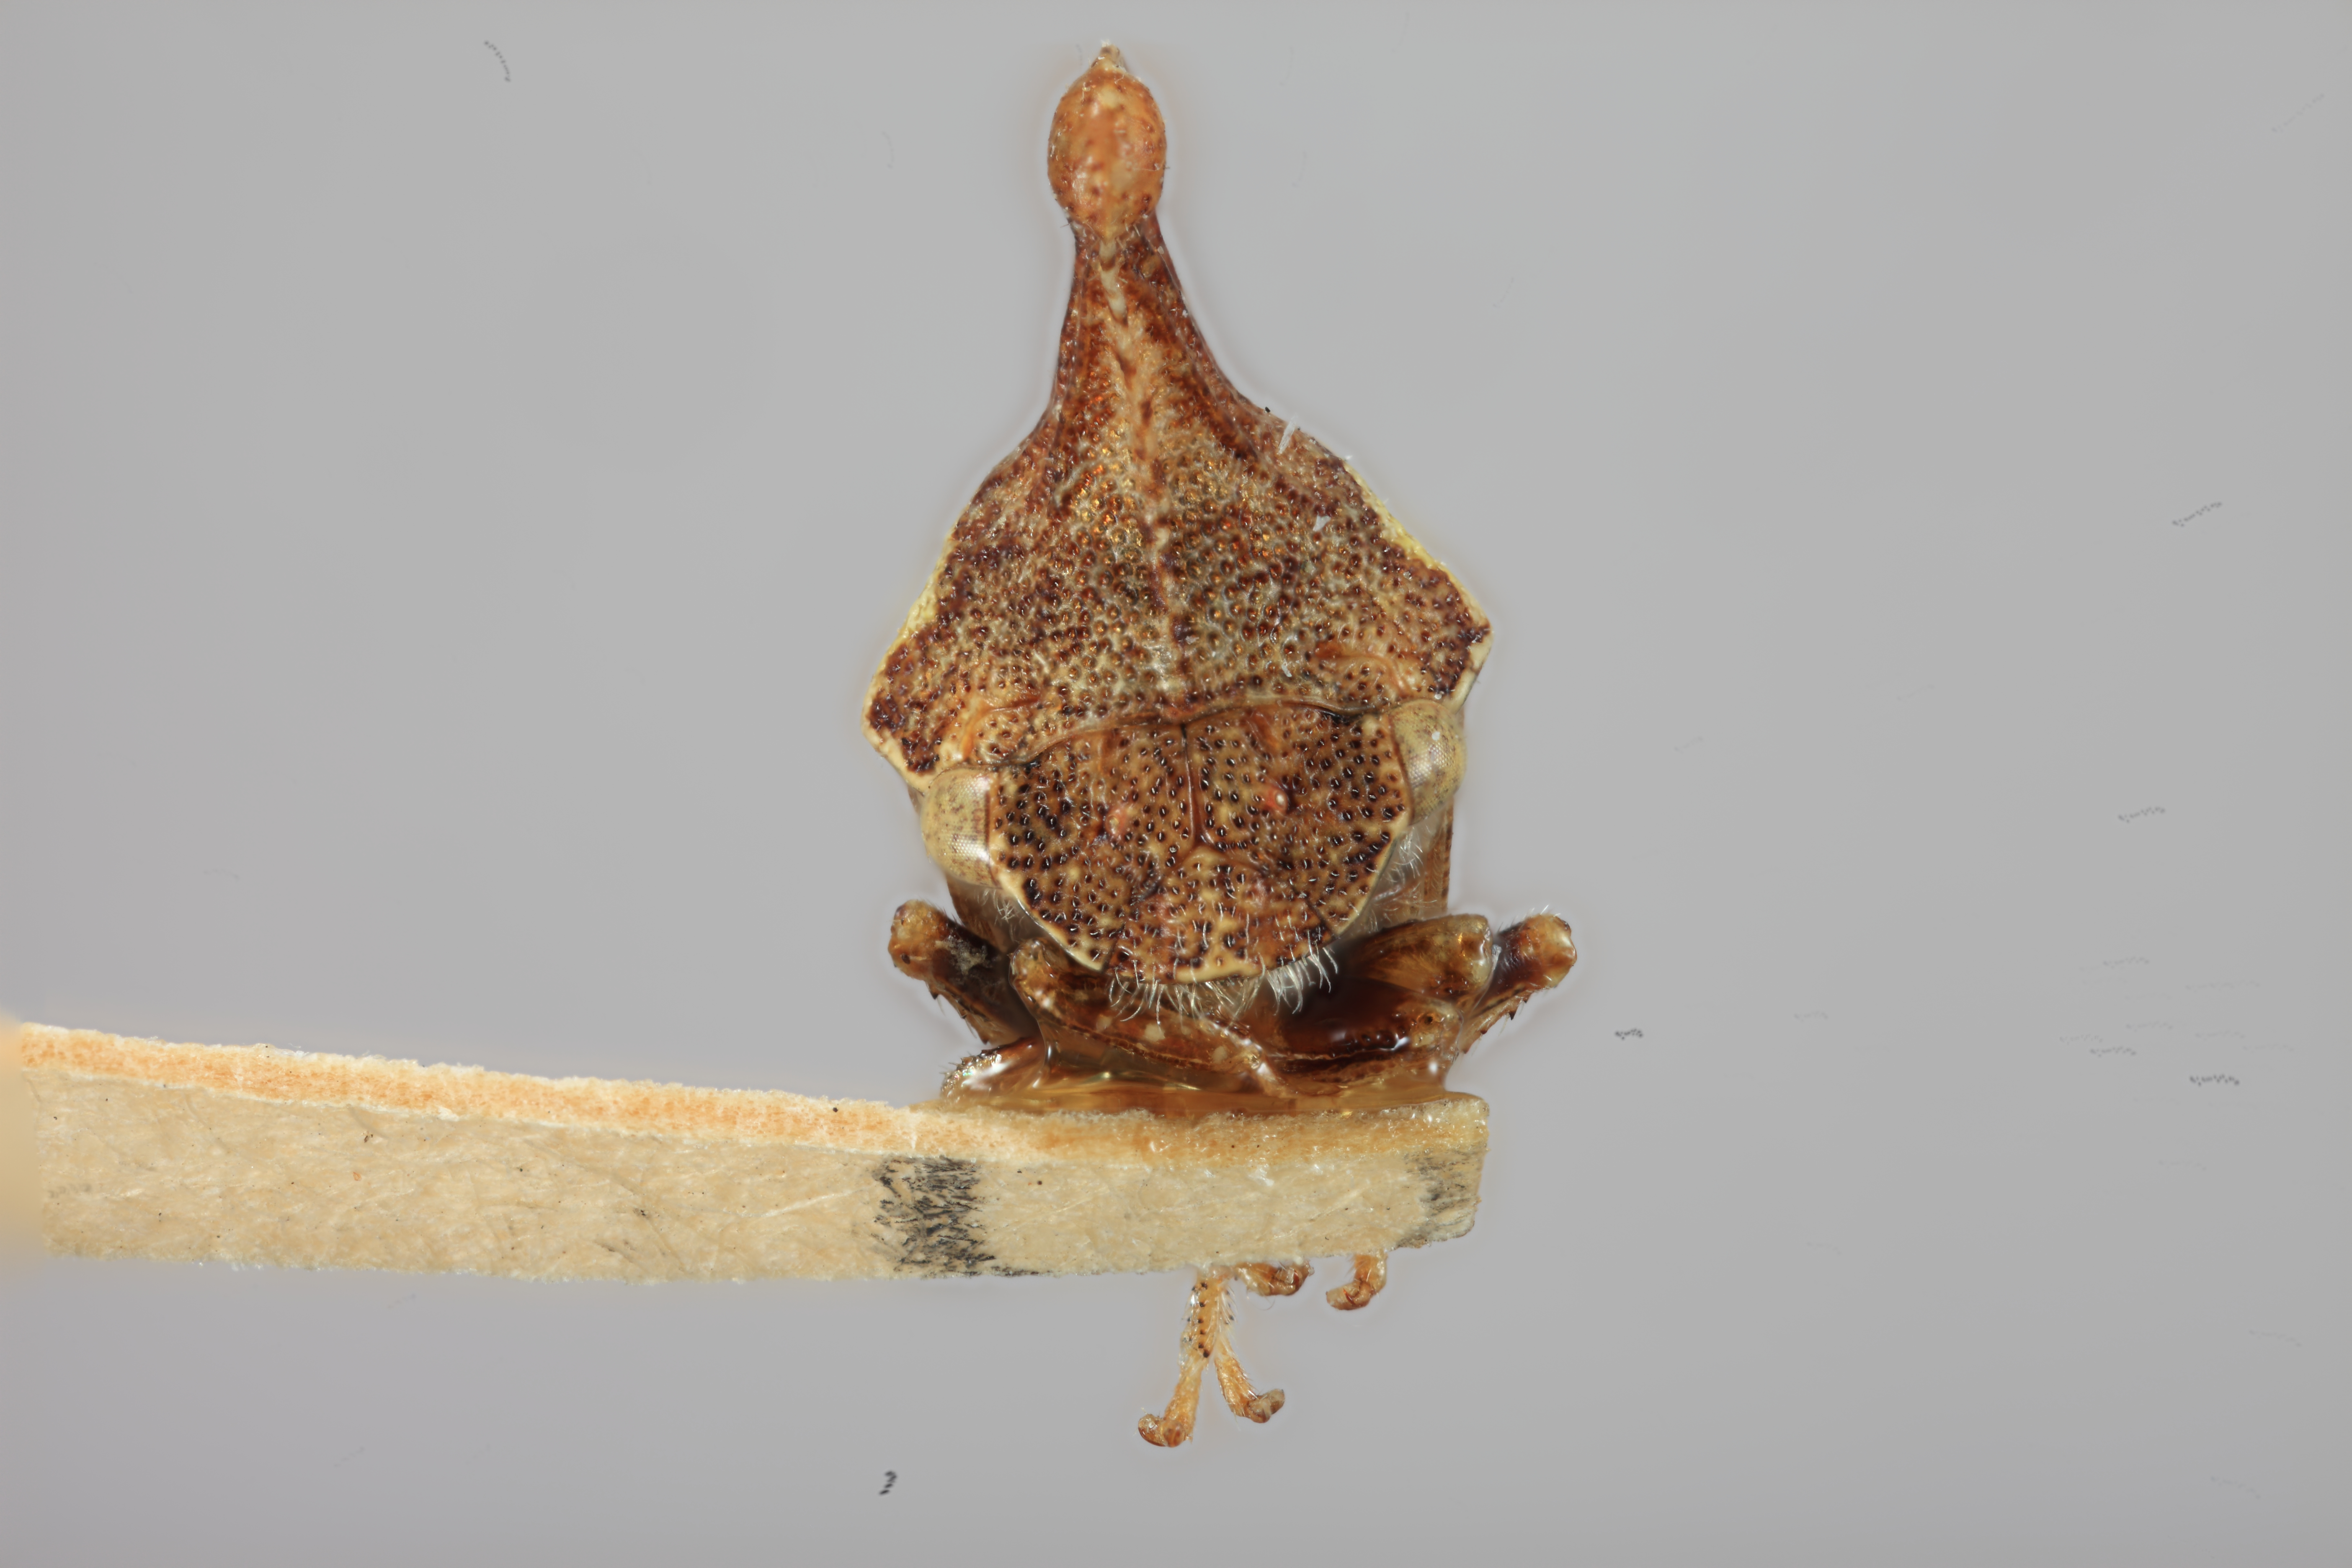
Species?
Bryantopsis ensiger
